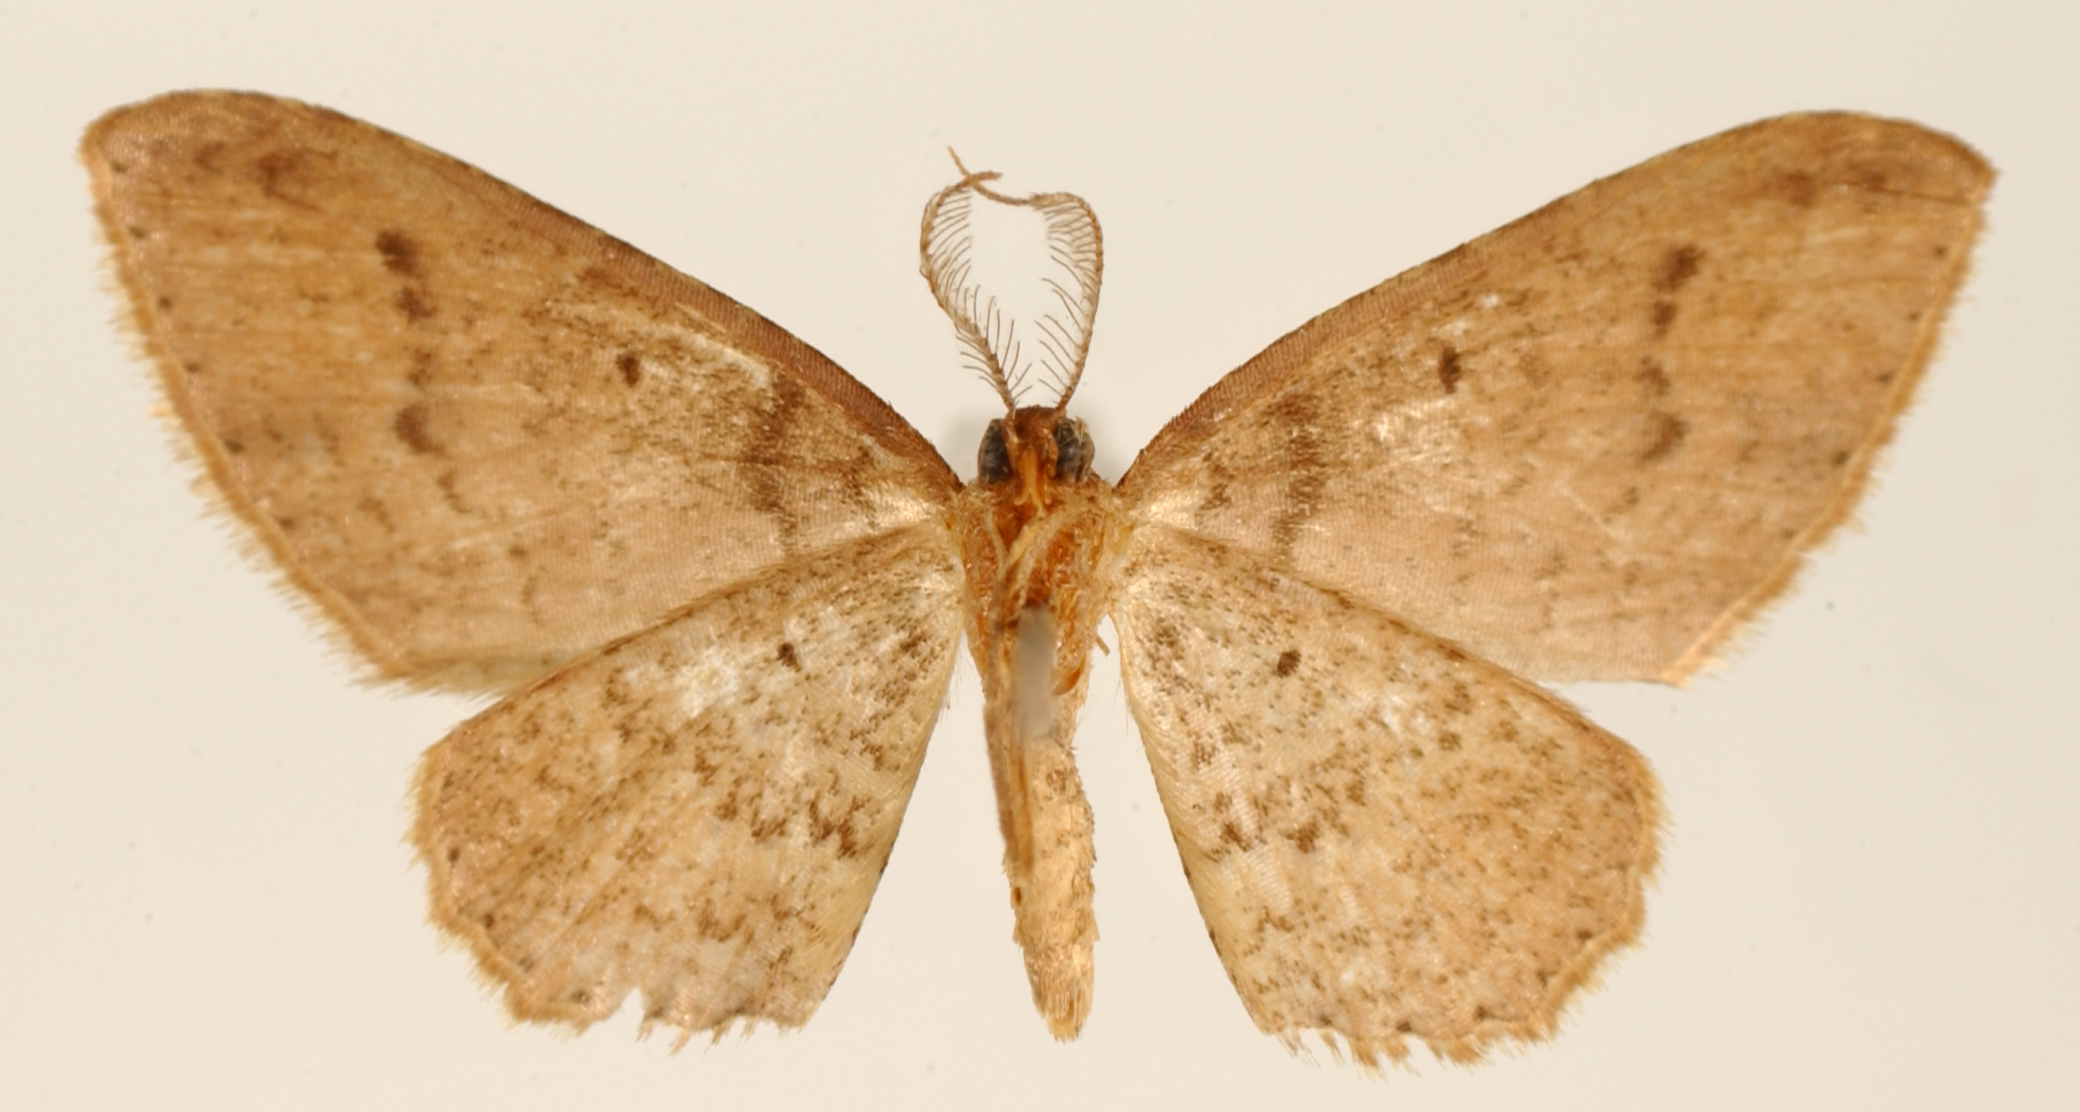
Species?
Asthena quadrilatera
